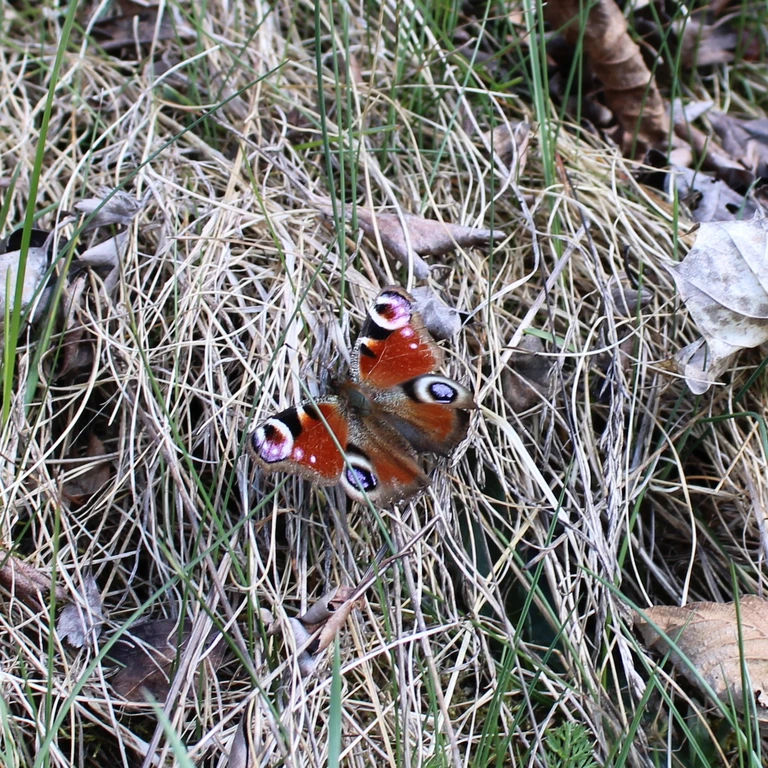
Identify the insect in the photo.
Aglais io
